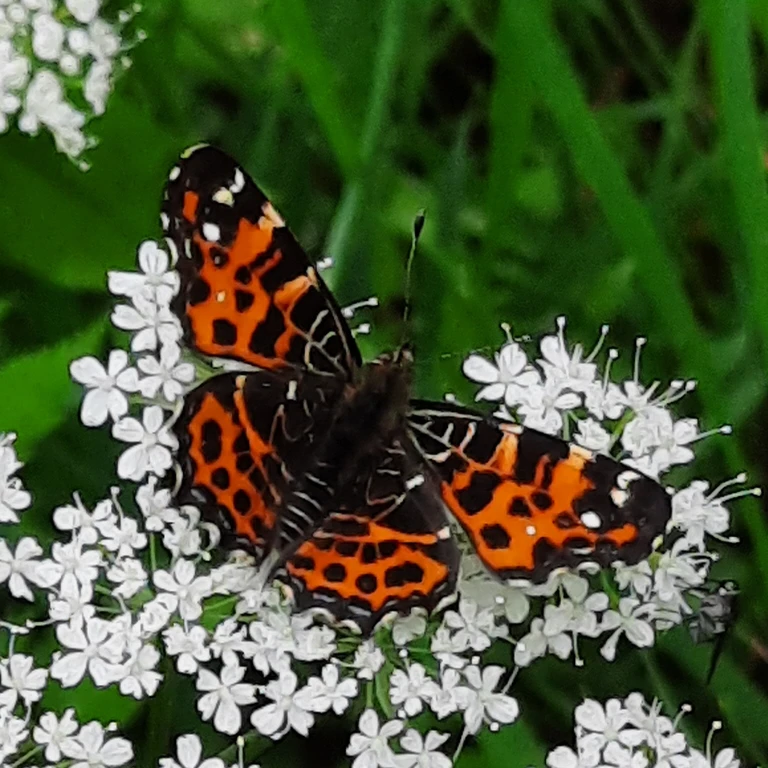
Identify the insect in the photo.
Araschnia levana
